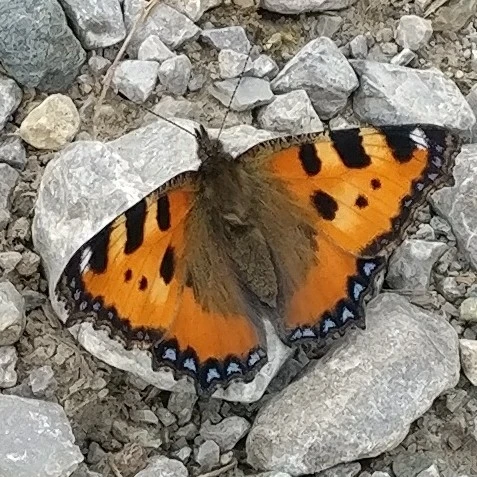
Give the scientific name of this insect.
Aglais urticae
